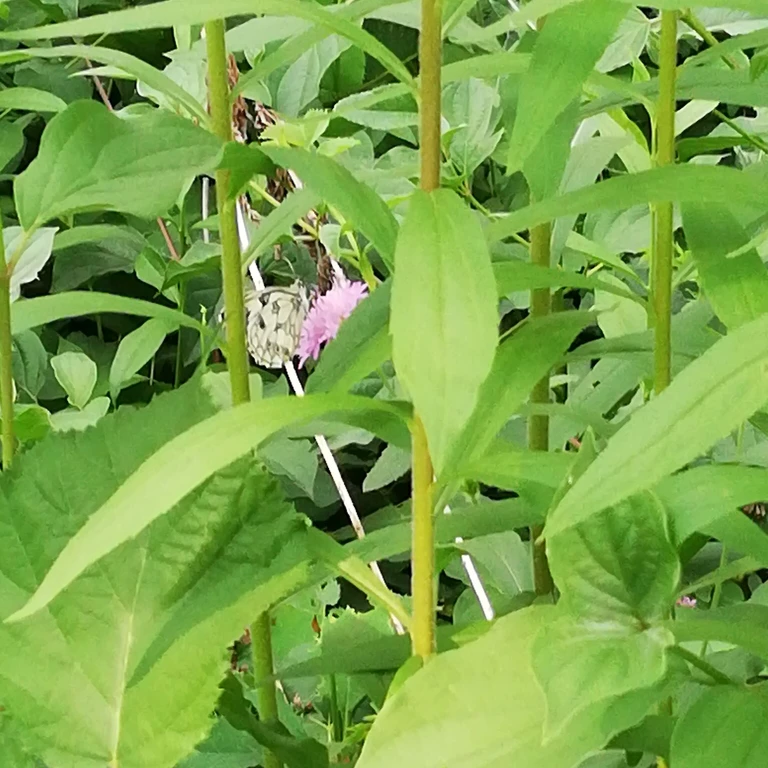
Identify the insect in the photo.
Melanargia galathea
